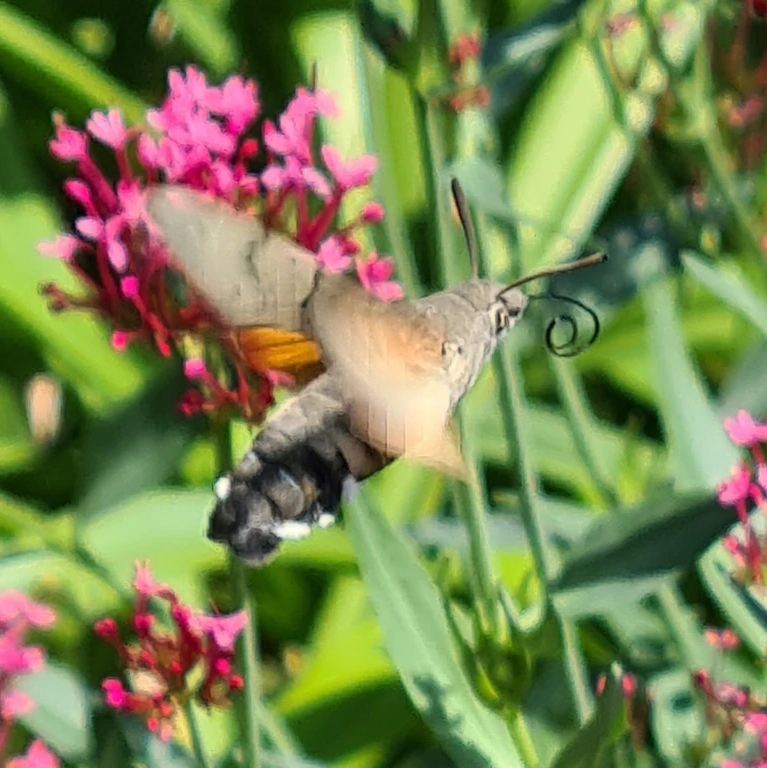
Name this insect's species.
Macroglossum stellatarum
